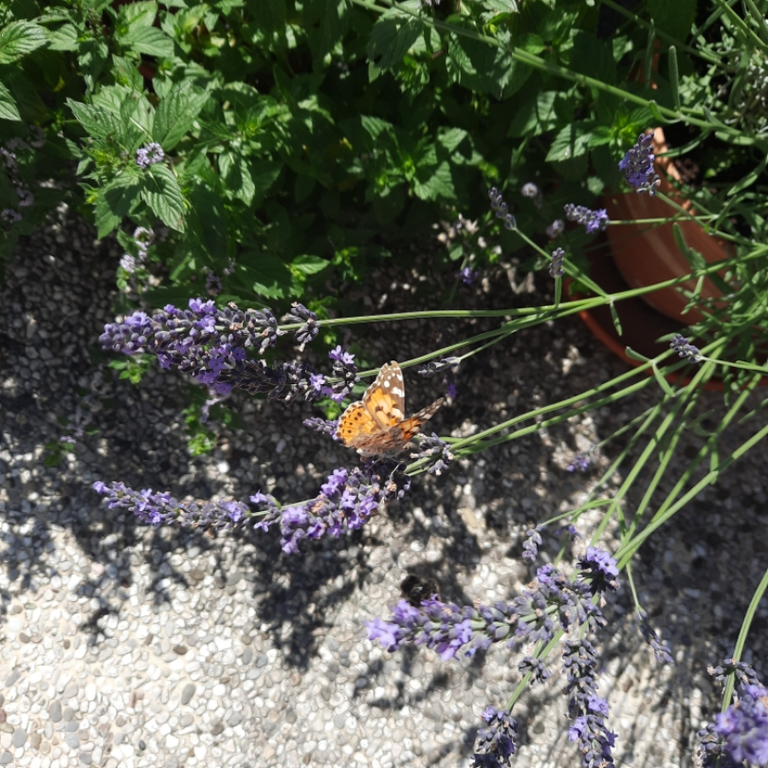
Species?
Vanessa cardui
